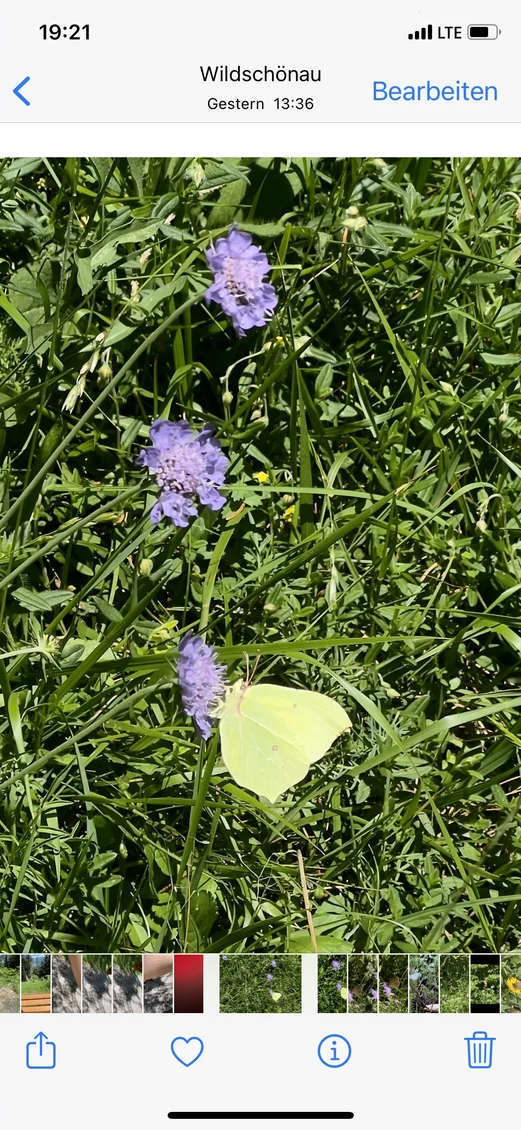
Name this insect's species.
Gonepteryx rhamni
